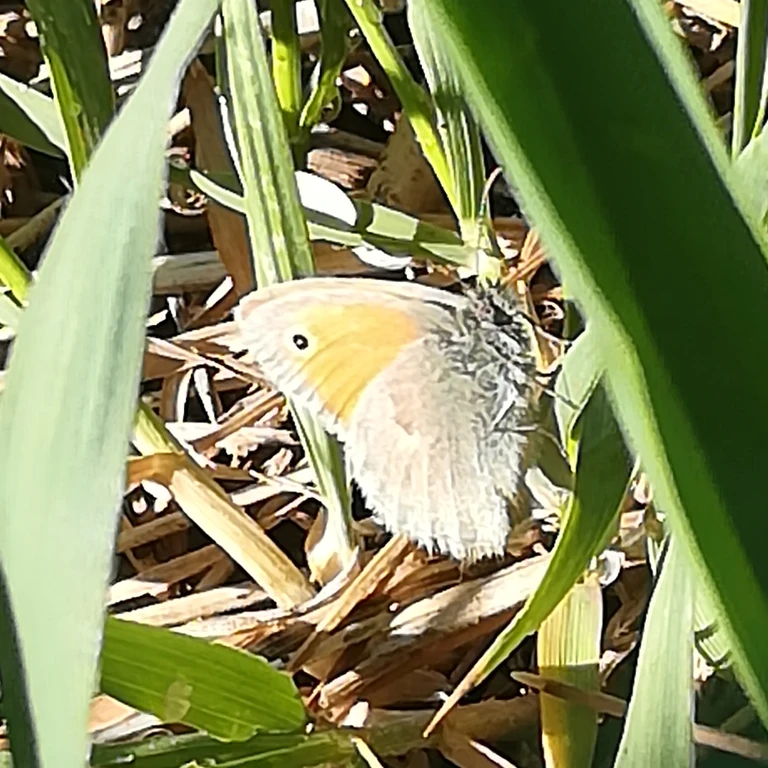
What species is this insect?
Coenonympha pamphilus
